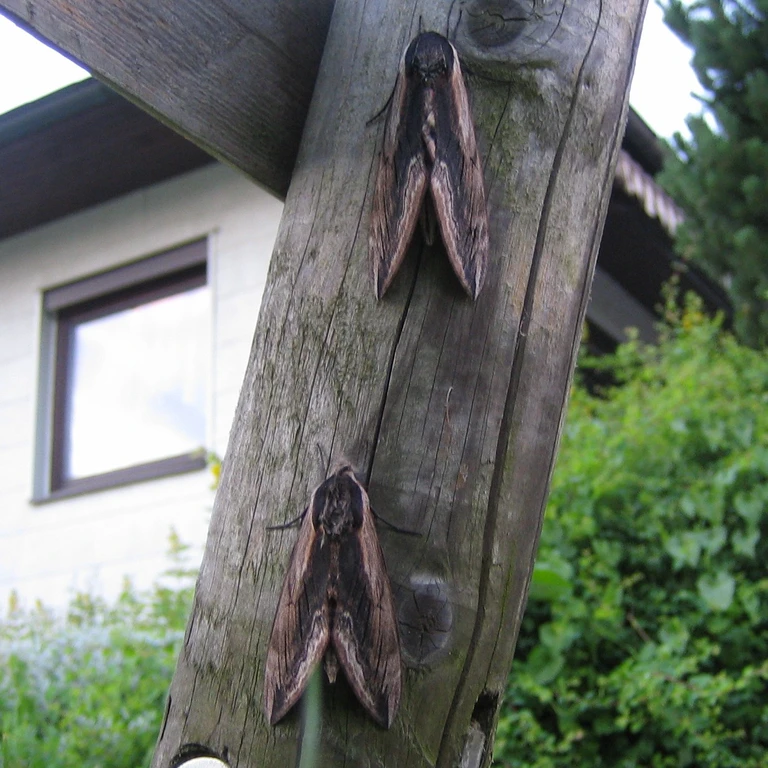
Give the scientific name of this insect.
Sphinx ligustri
